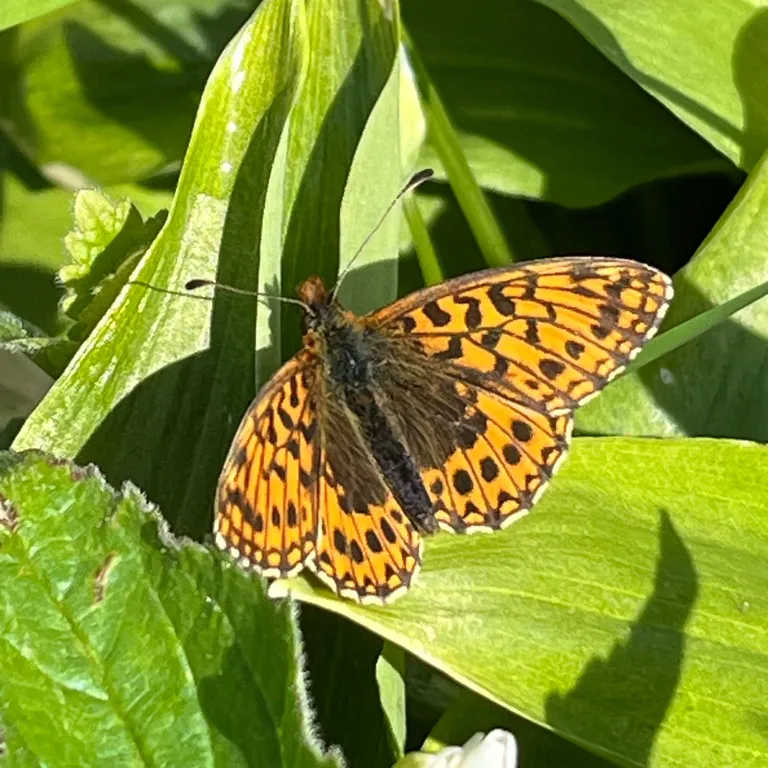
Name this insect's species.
Boloria dia
